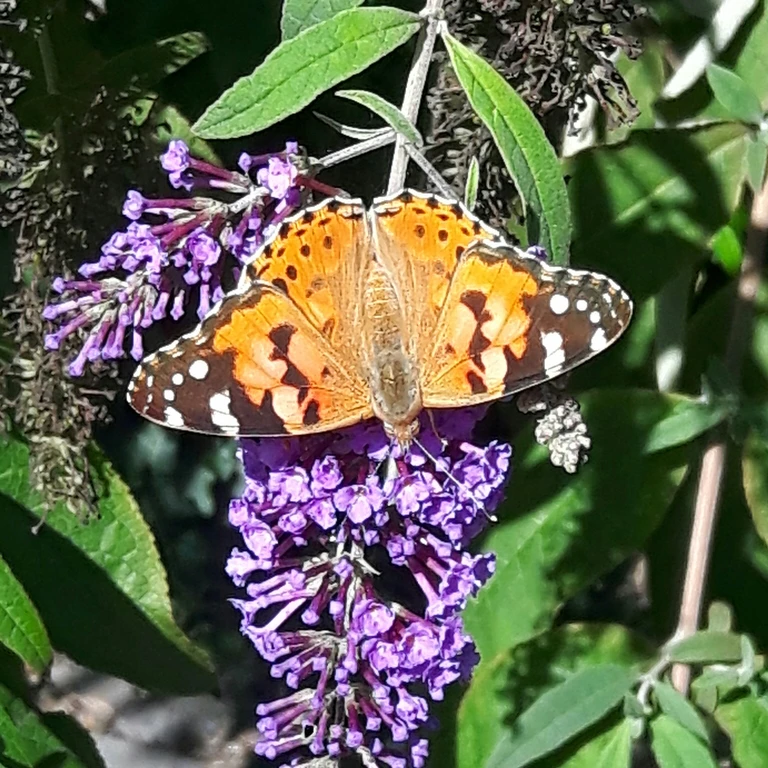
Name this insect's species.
Vanessa cardui
